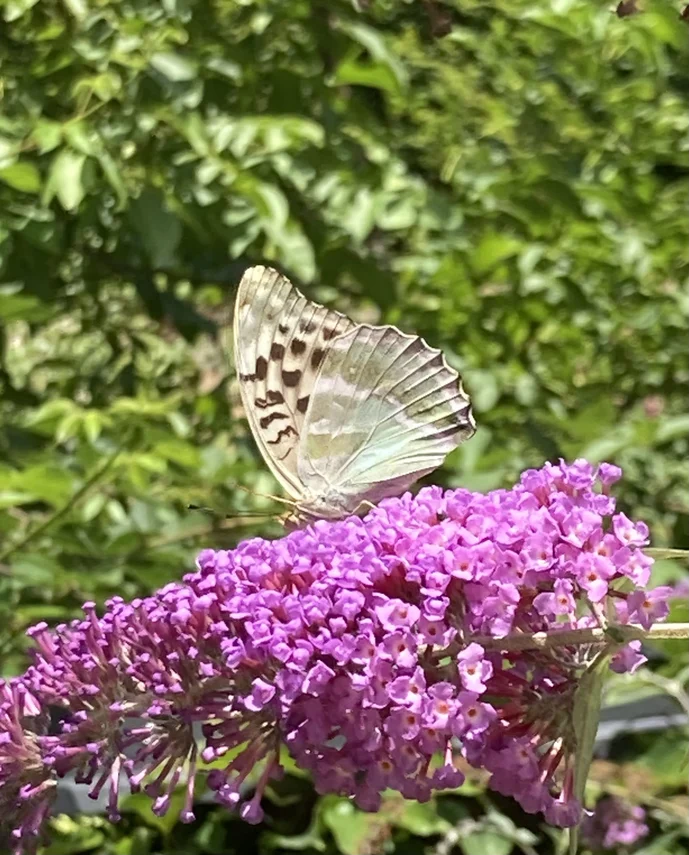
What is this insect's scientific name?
Argynnis paphia
